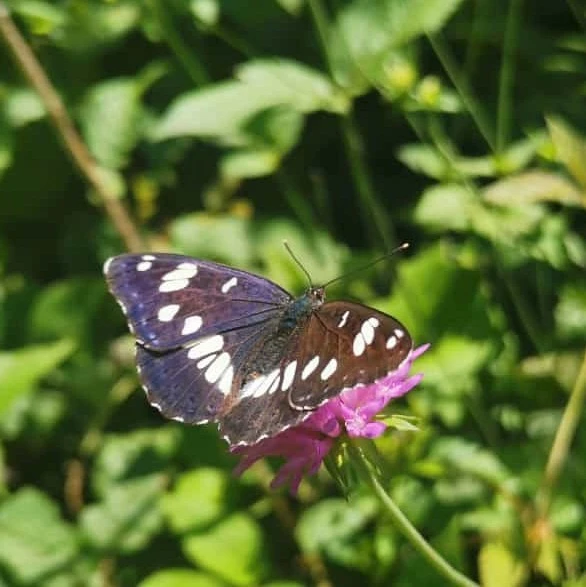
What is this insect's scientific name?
Limenitis reducta
